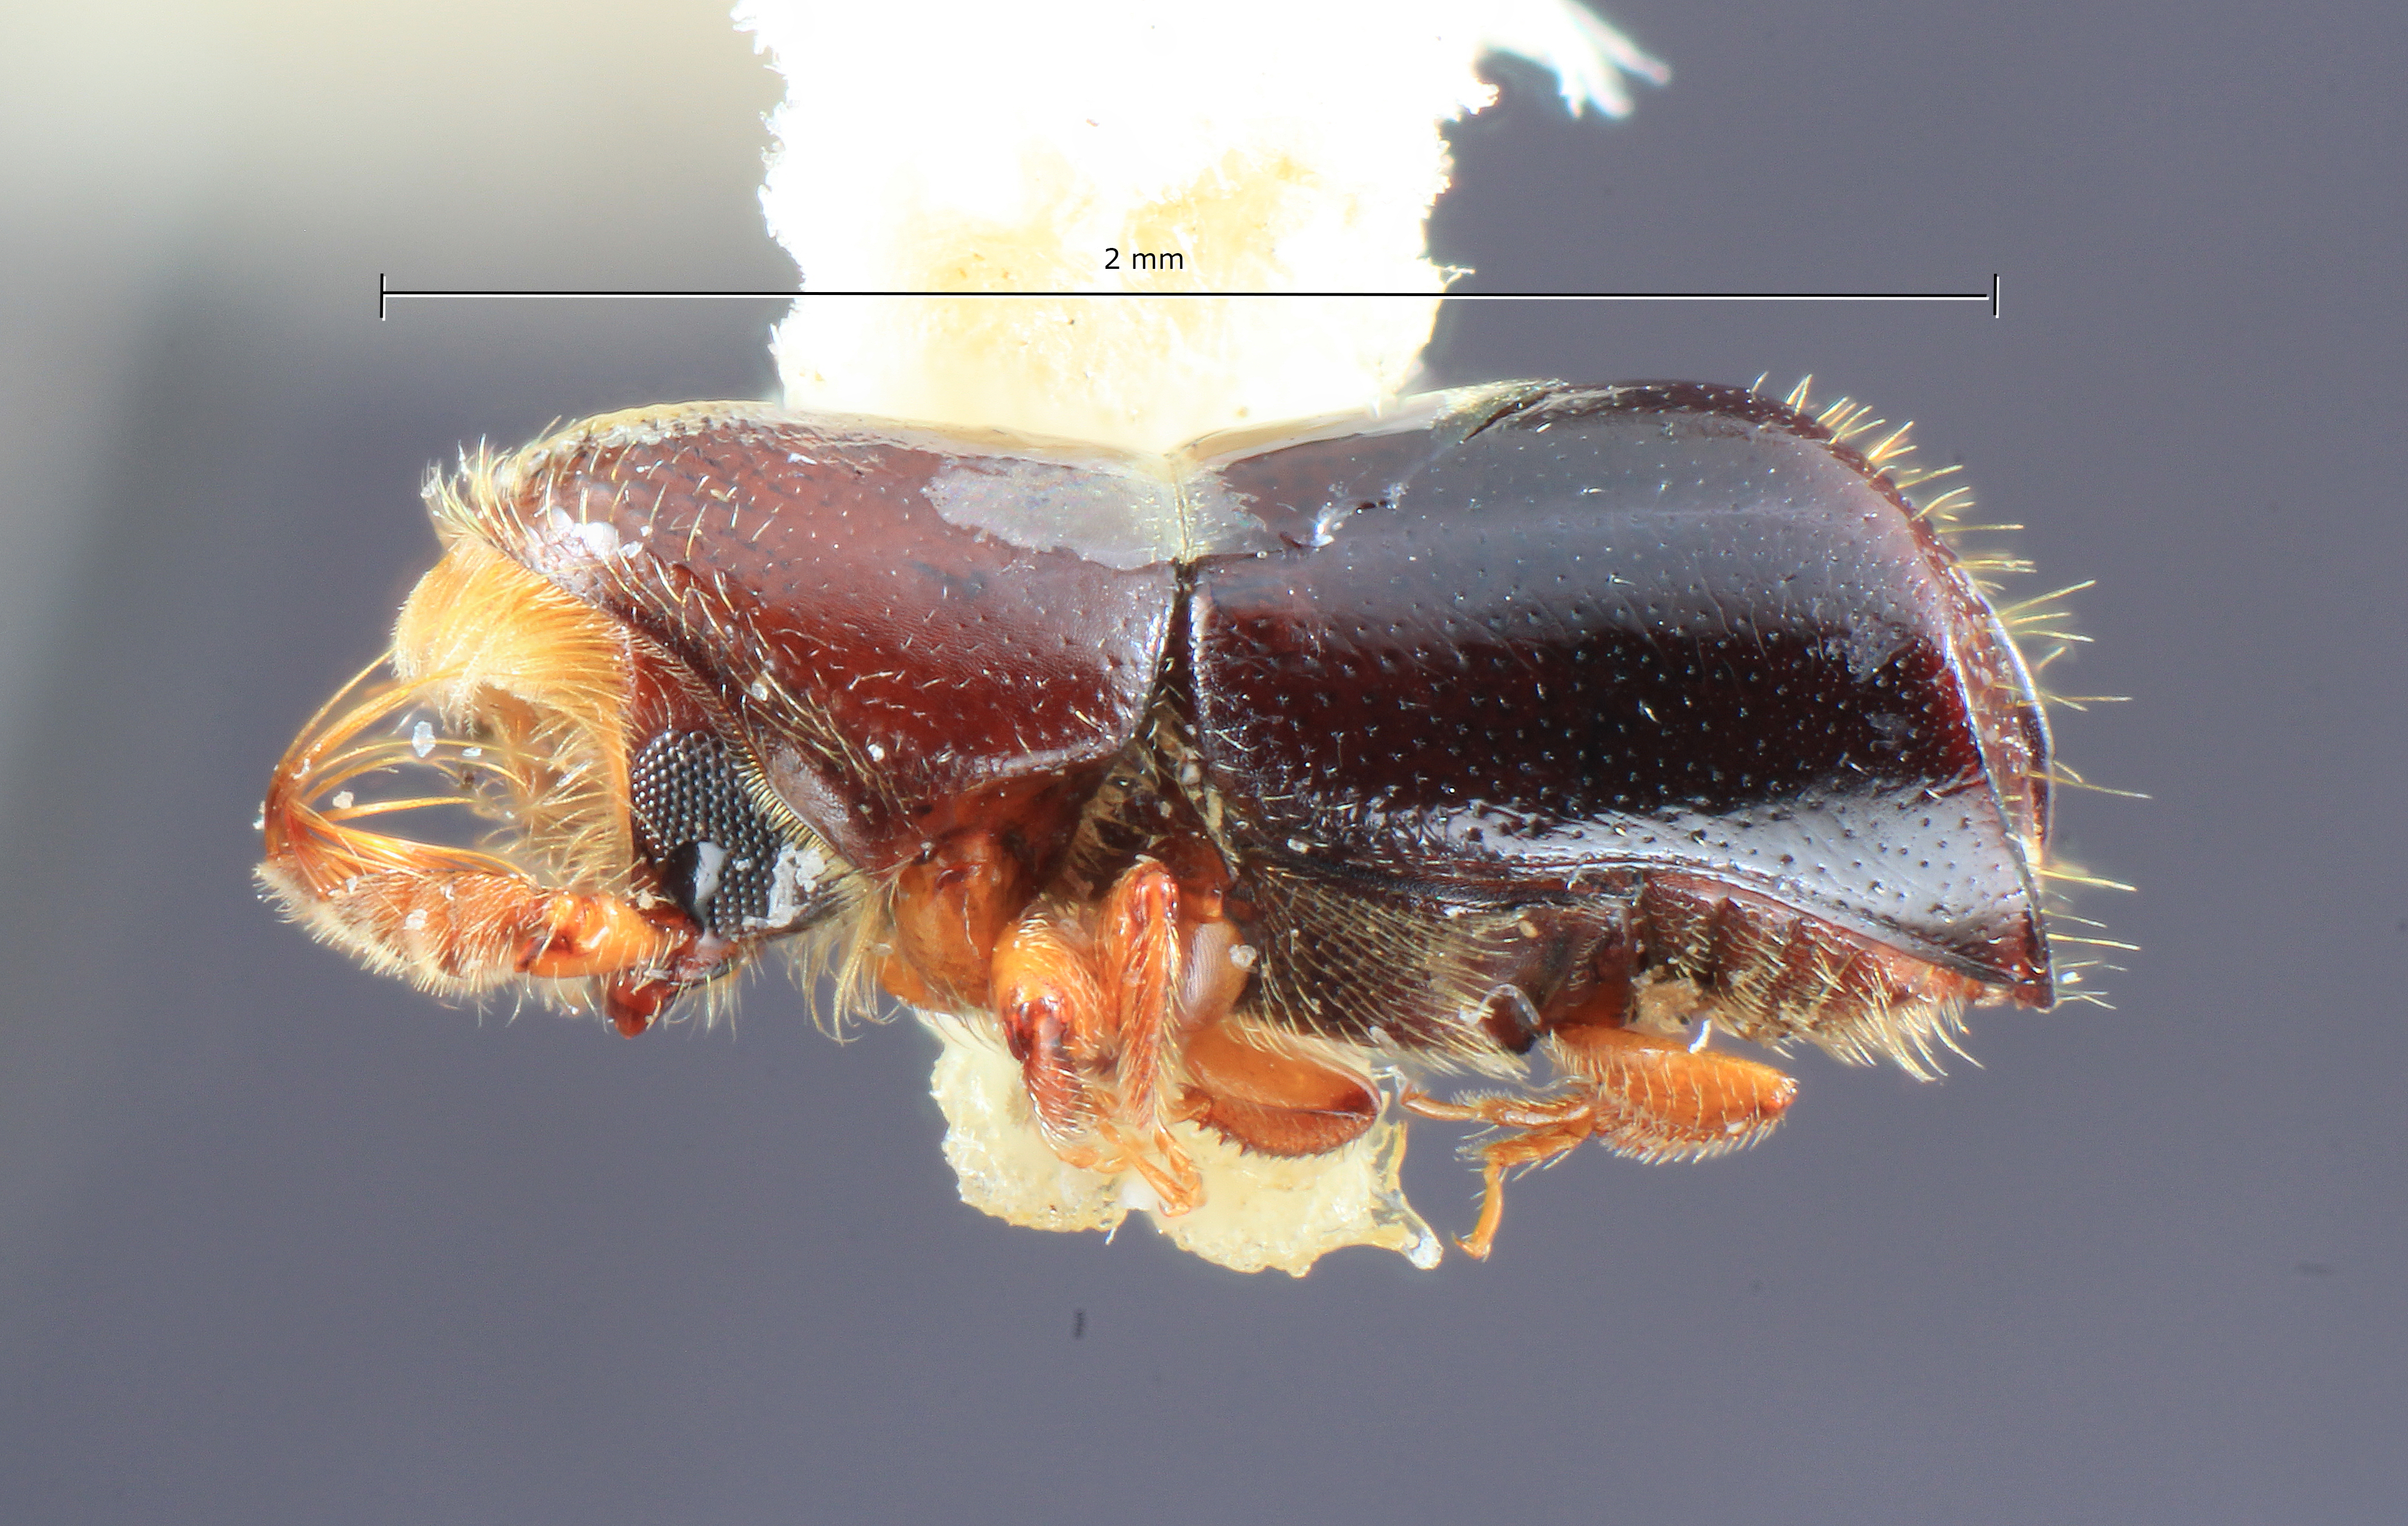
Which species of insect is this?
Corthylus serrulatus
